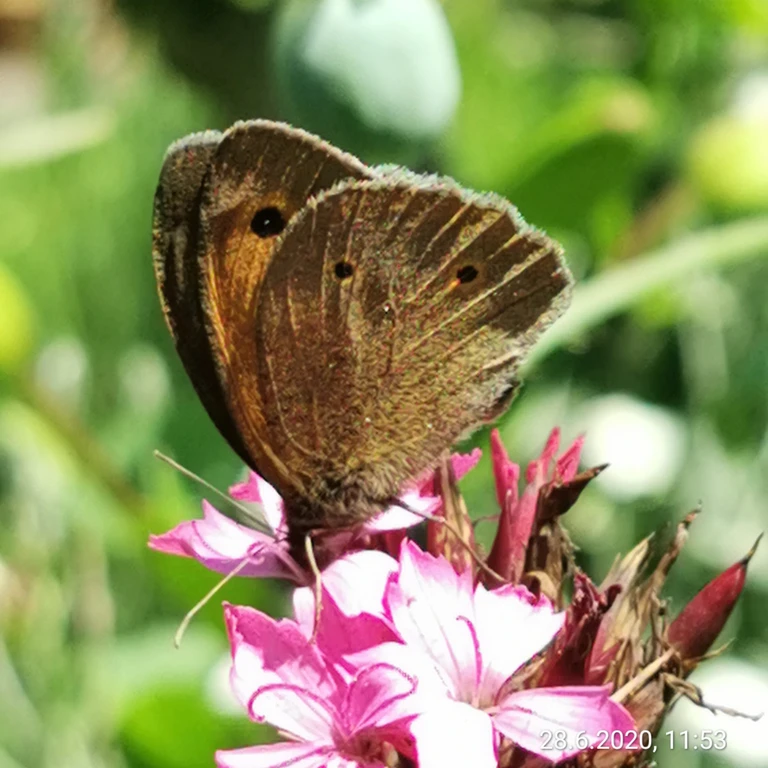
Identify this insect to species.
Maniola jurtina
